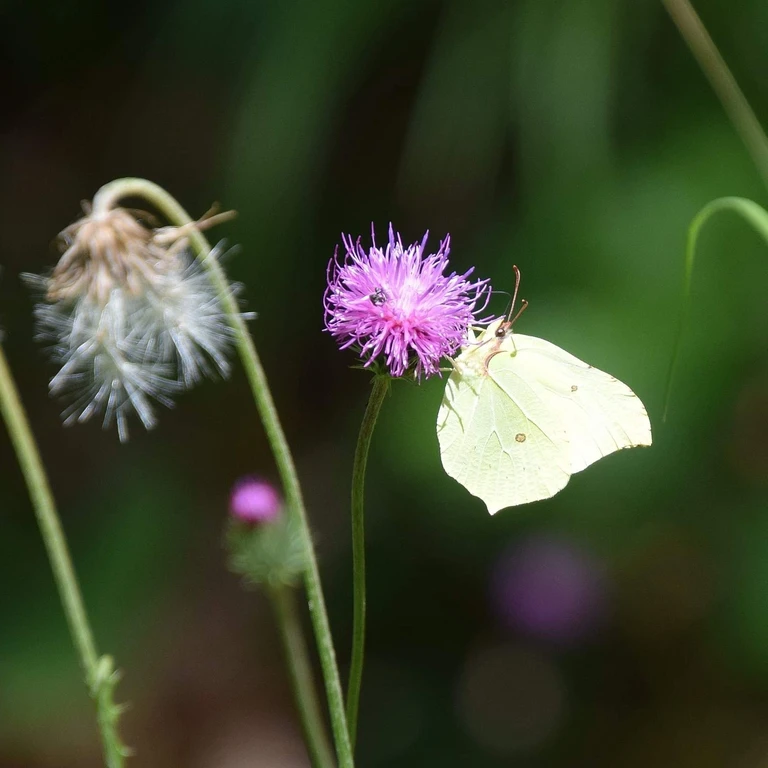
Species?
Gonepteryx rhamni
